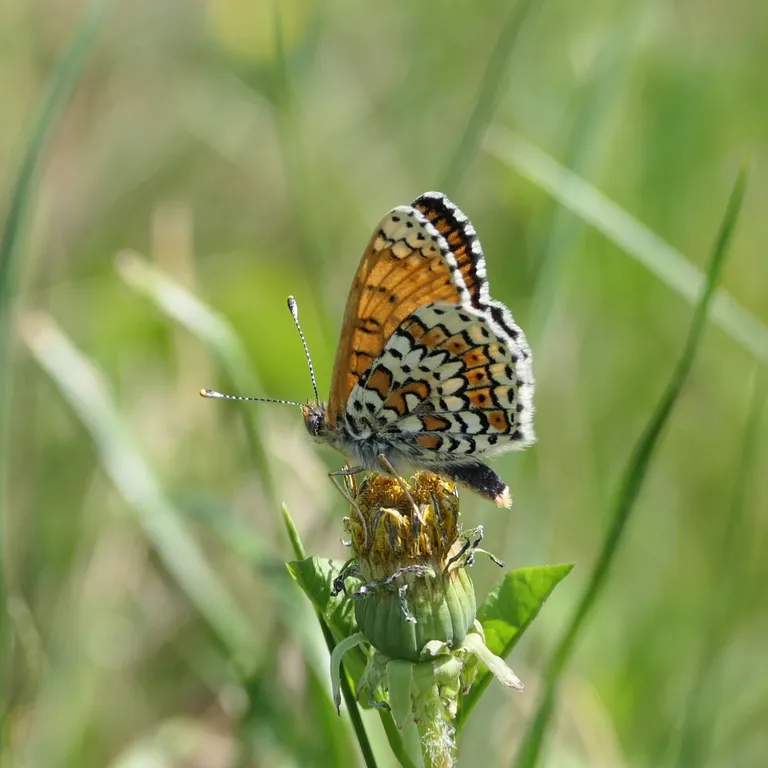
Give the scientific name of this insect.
Melitaea cinxia
